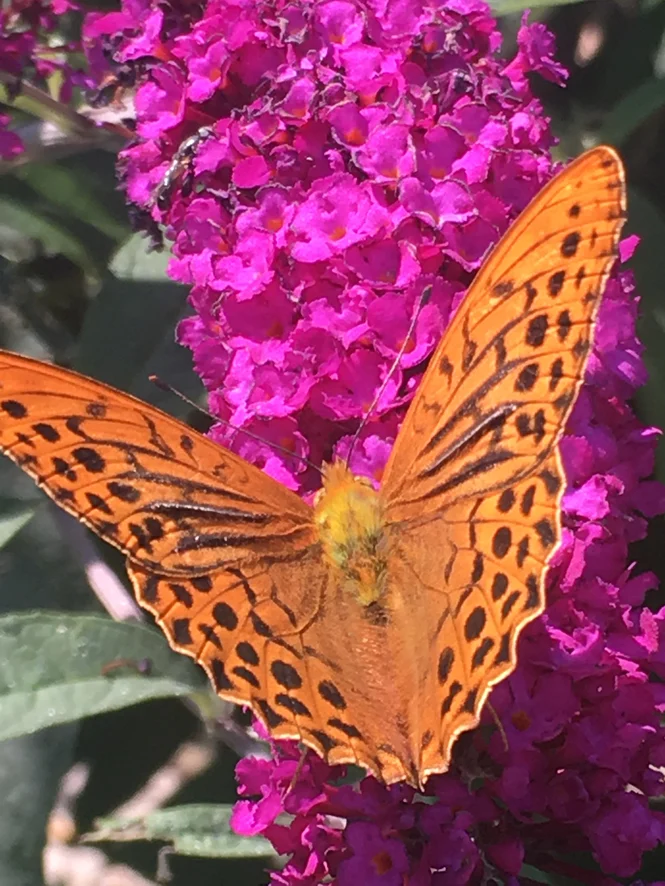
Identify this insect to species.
Argynnis paphia
